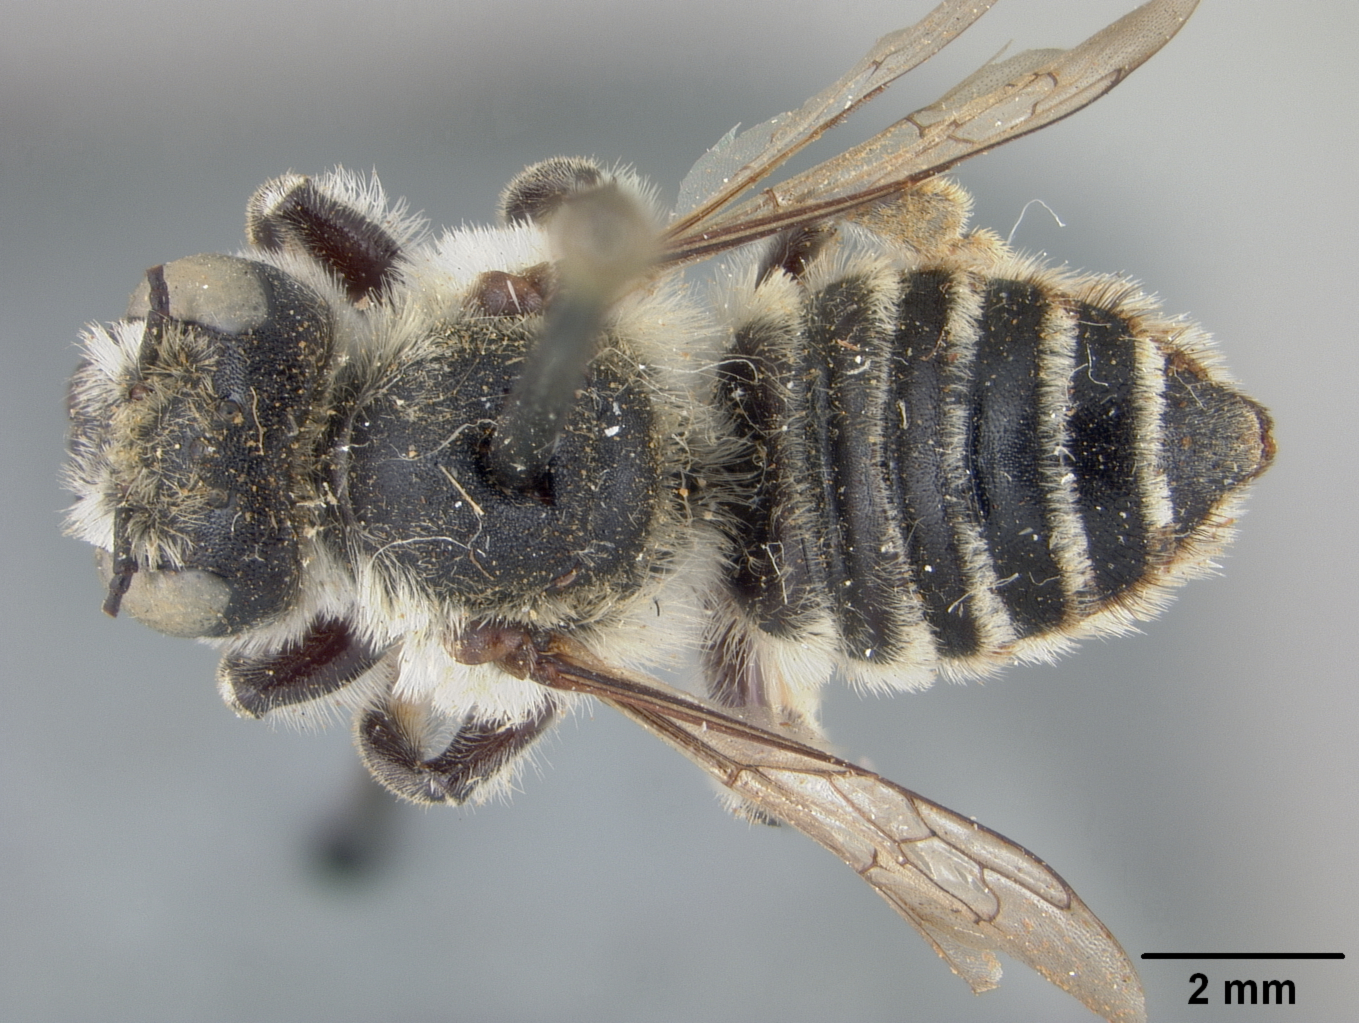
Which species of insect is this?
Megachile toscata
